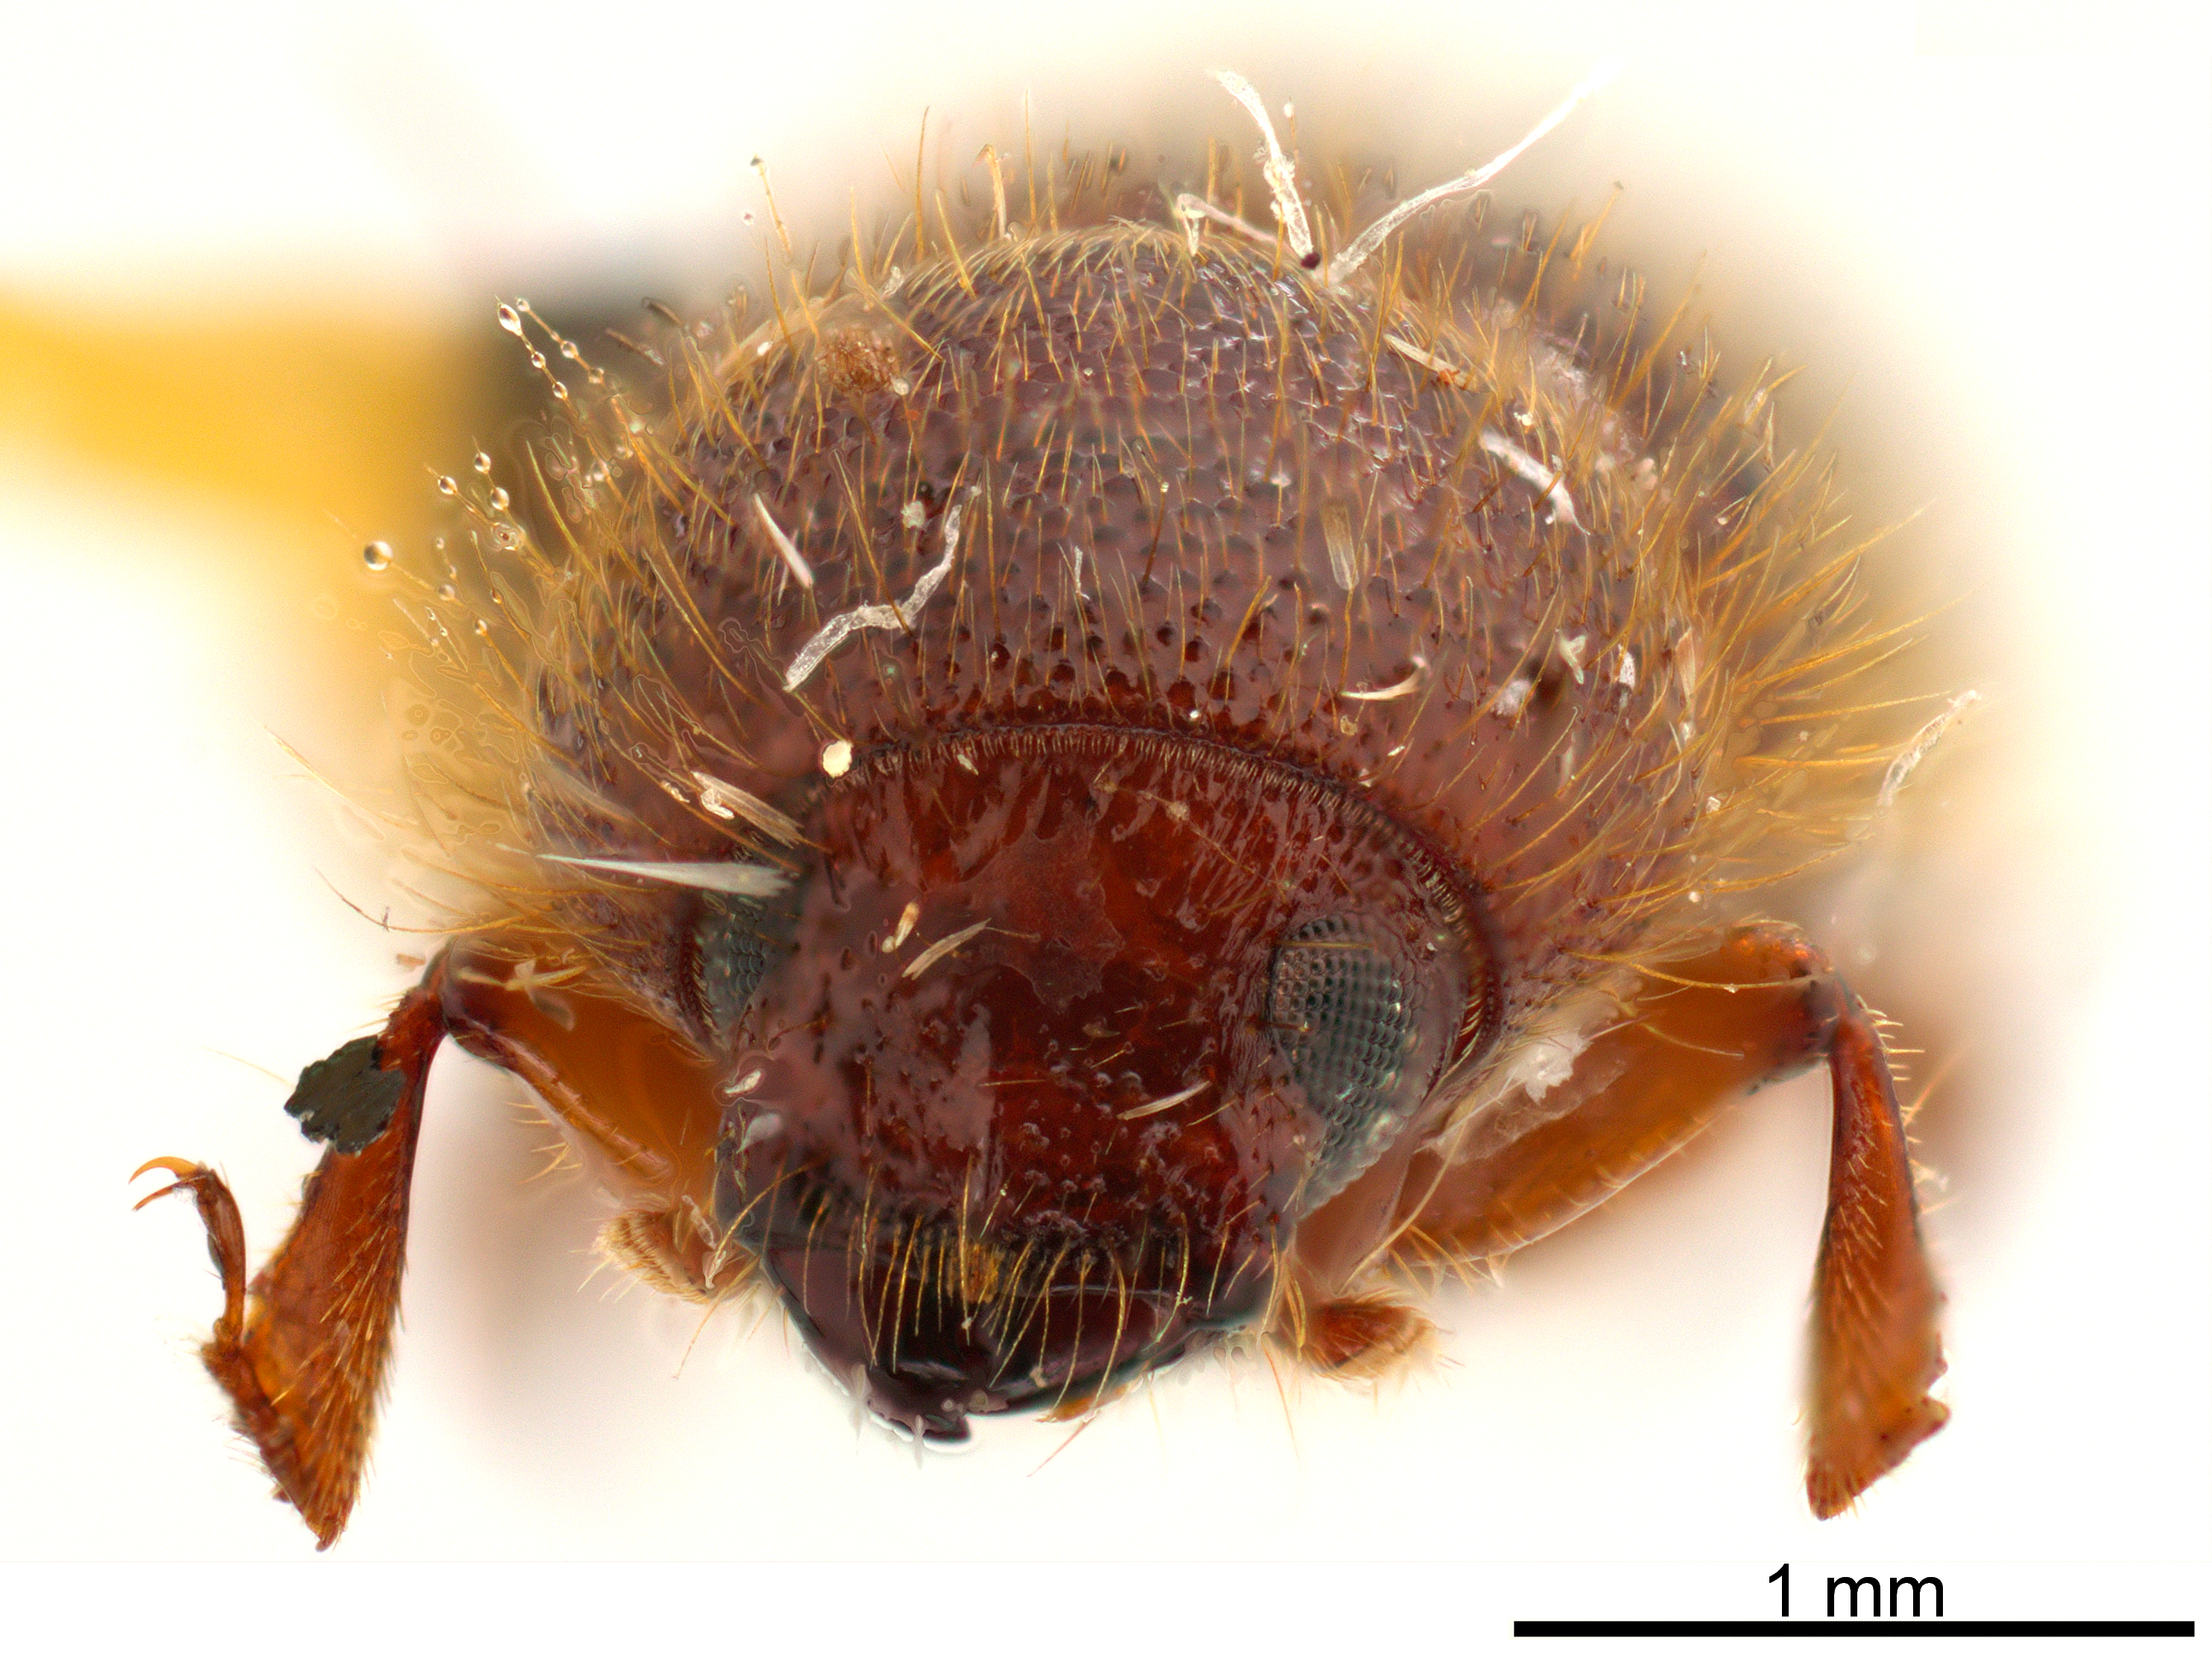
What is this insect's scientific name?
Ozopemon fuscicollis
